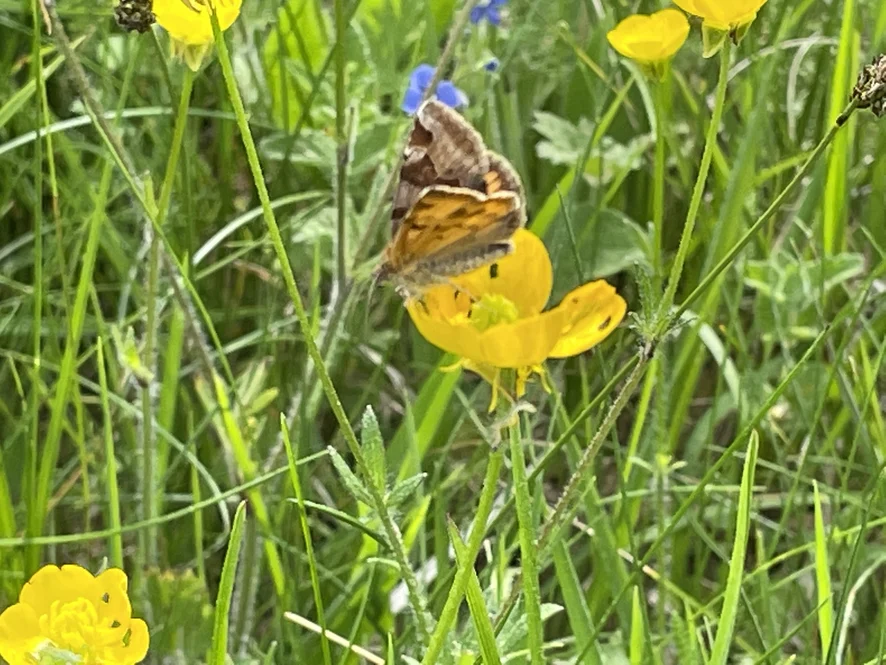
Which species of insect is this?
Euclidia glyphica
